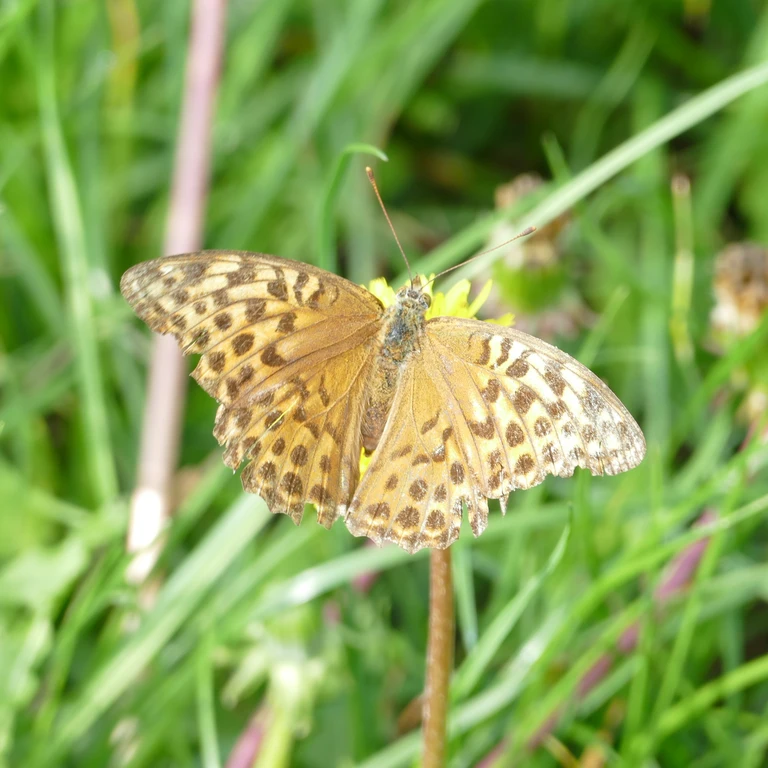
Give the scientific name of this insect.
Argynnis paphia
